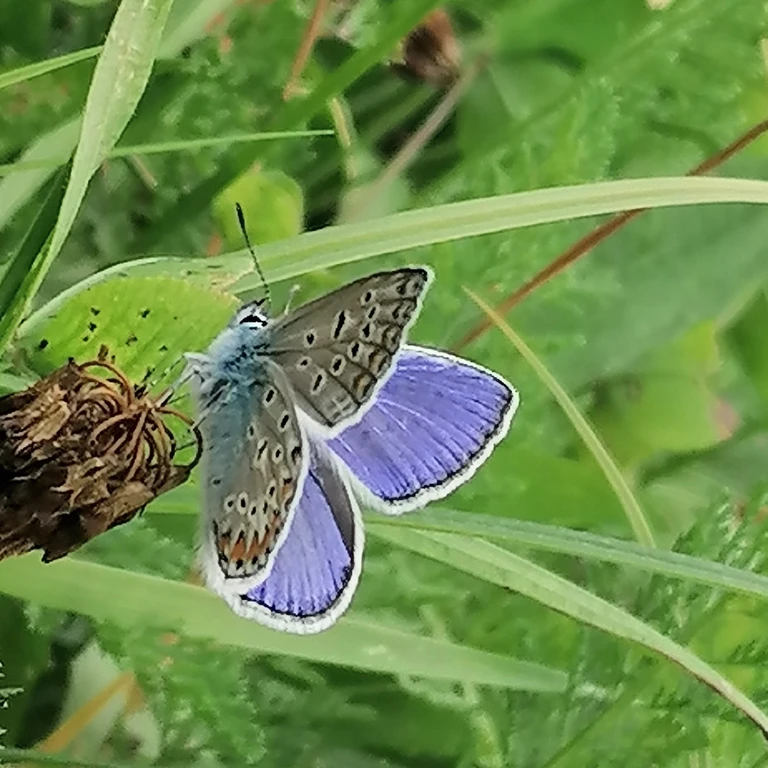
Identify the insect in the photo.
Polyommatus icarus
